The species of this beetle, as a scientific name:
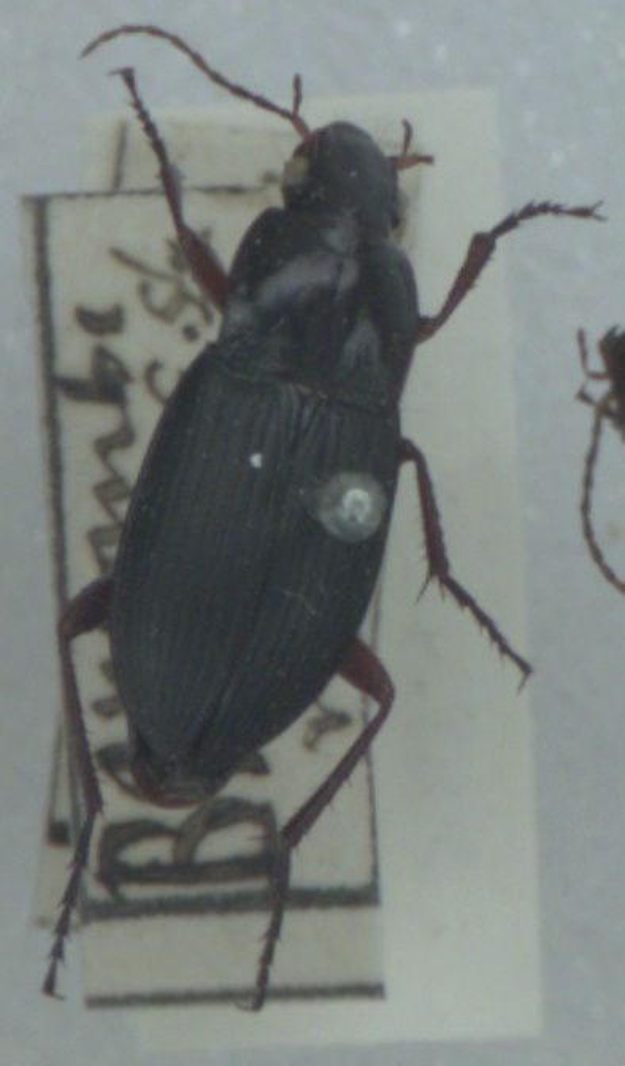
Calathus fuscipes
